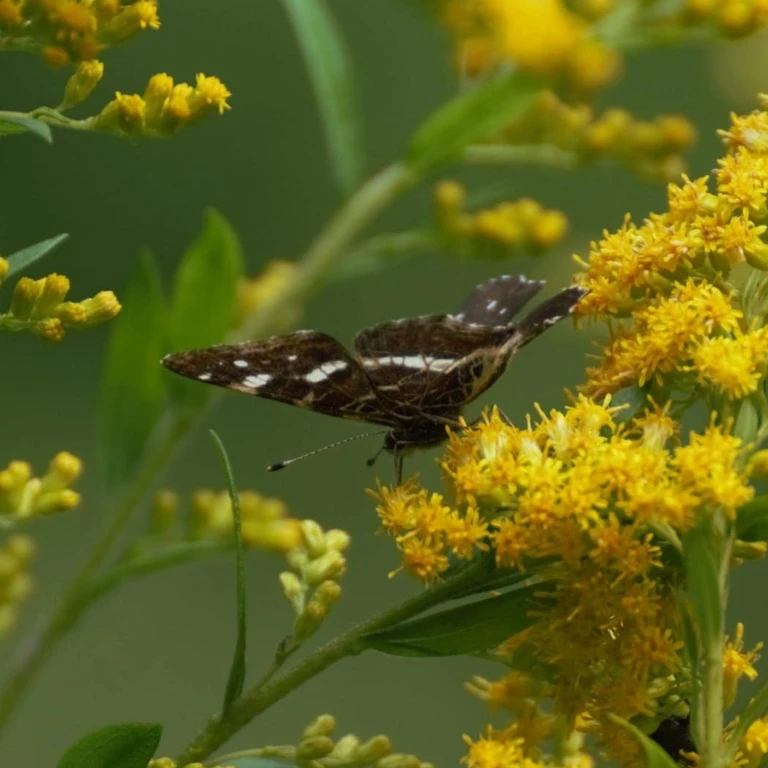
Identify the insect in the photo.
Araschnia levana
